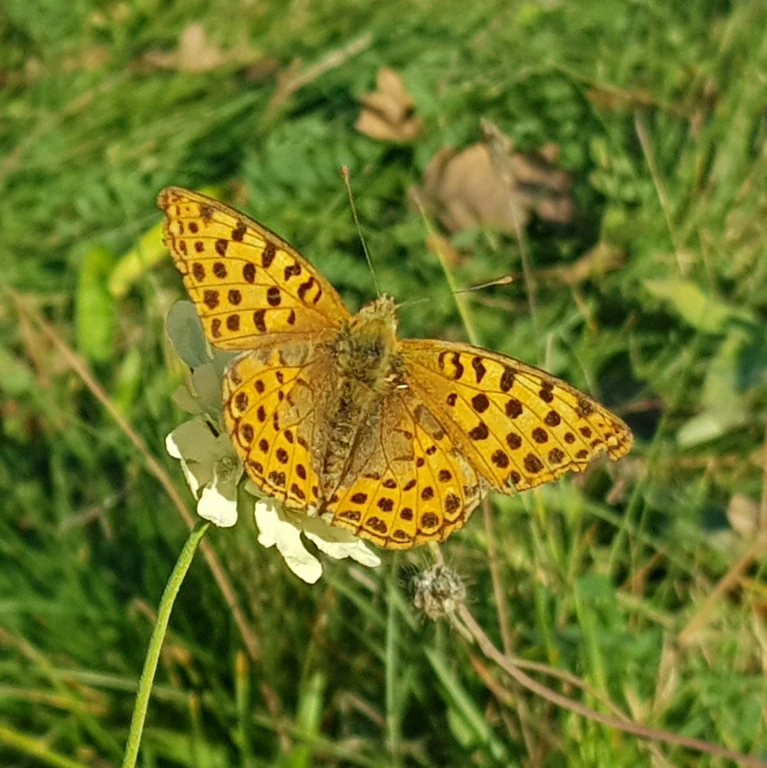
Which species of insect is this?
Issoria lathonia
